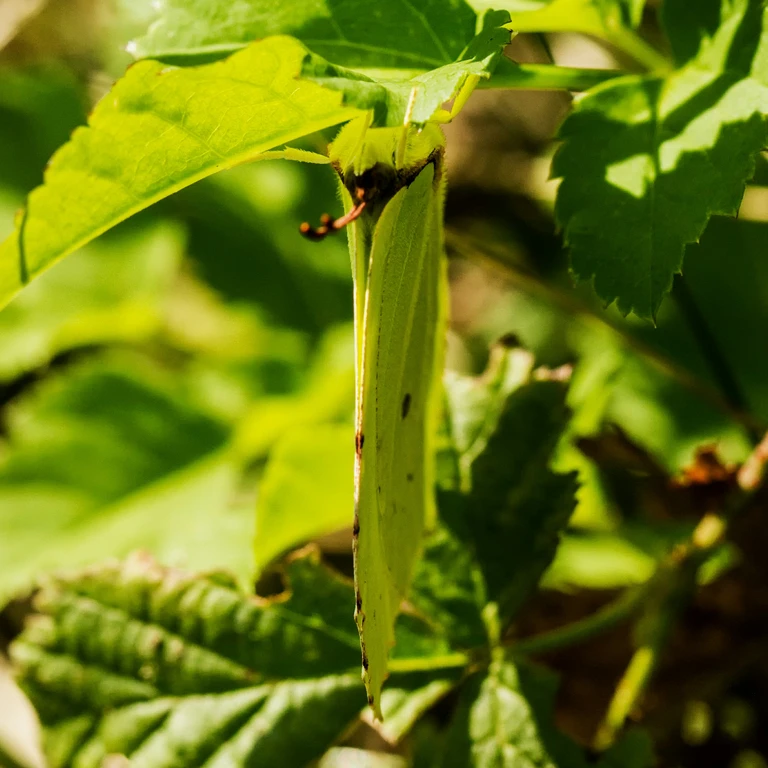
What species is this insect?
Gonepteryx rhamni
